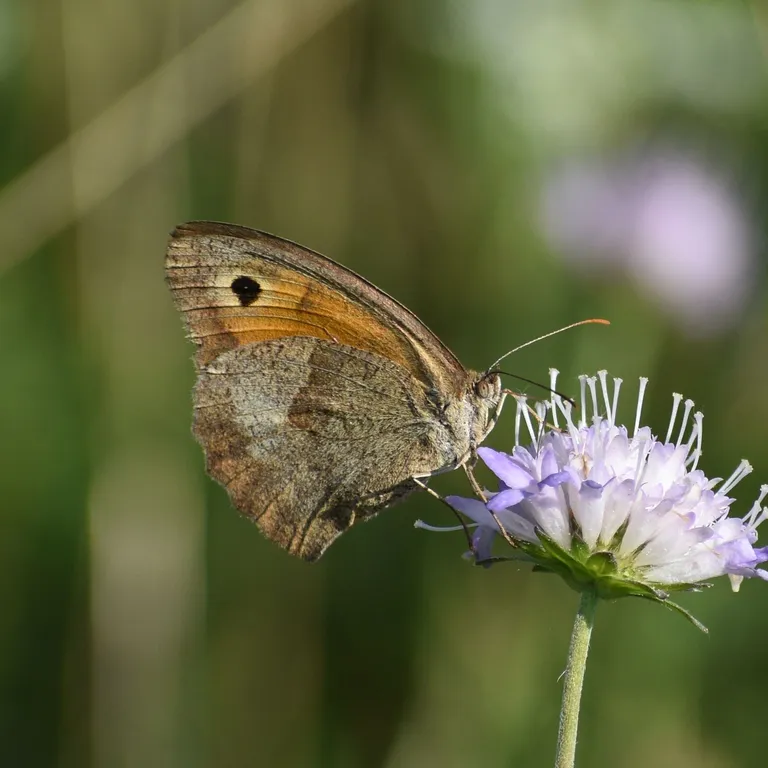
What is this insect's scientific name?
Maniola jurtina
